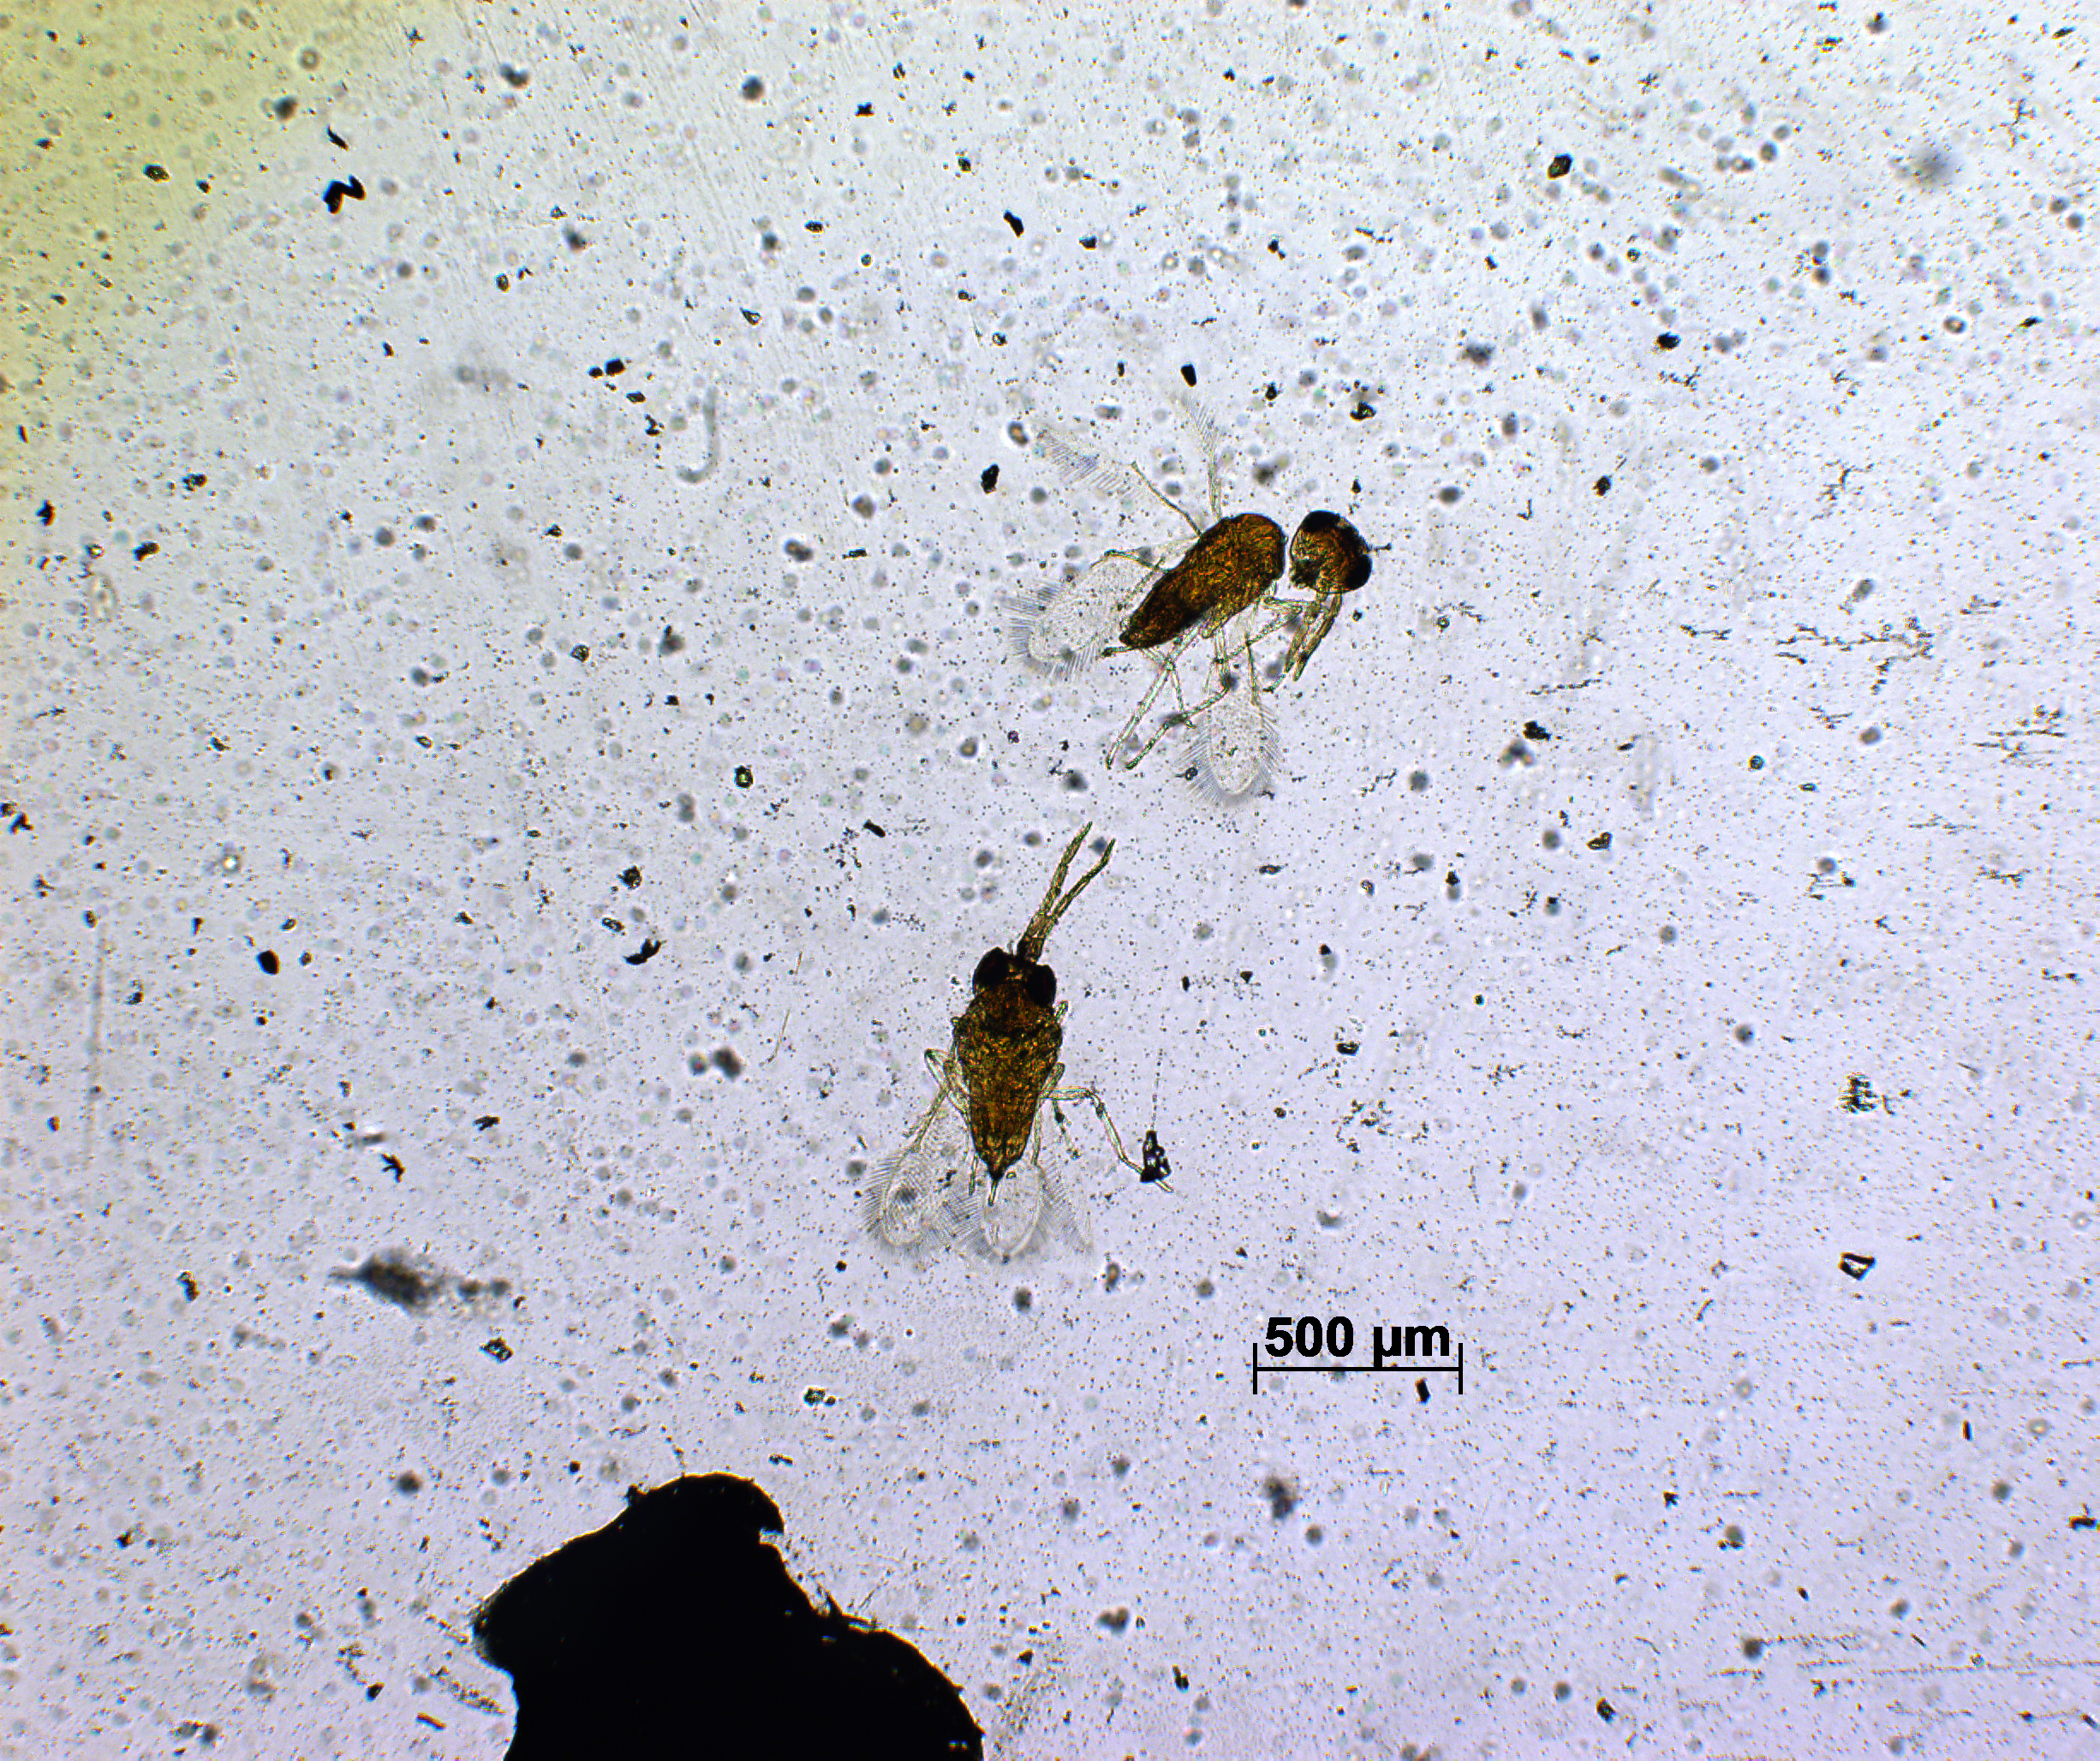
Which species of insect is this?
Encarsia planchoniae
